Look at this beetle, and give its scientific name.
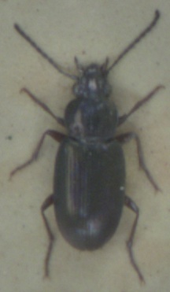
Pogonus chalceus
